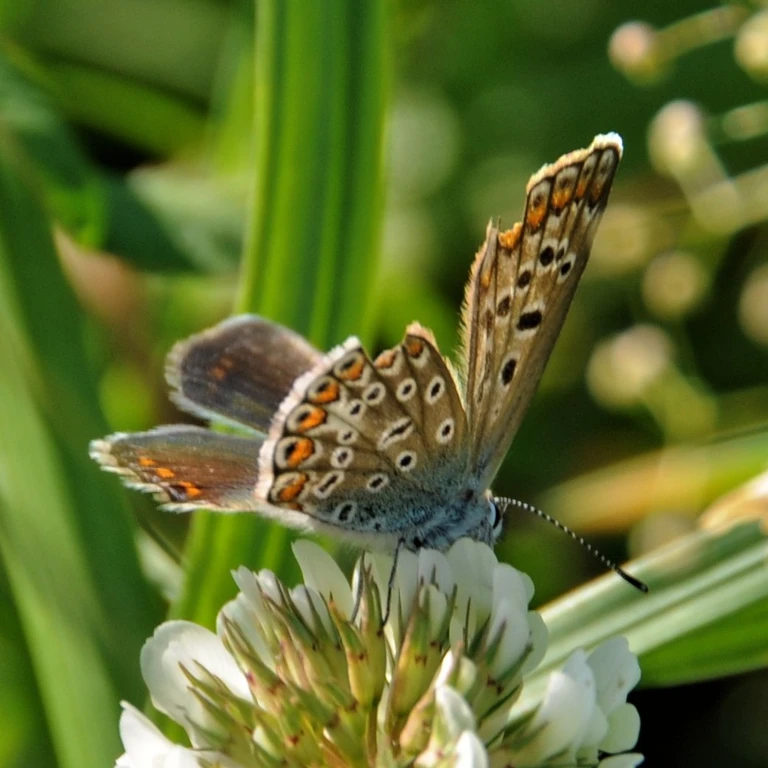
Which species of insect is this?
Polyommatus icarus
